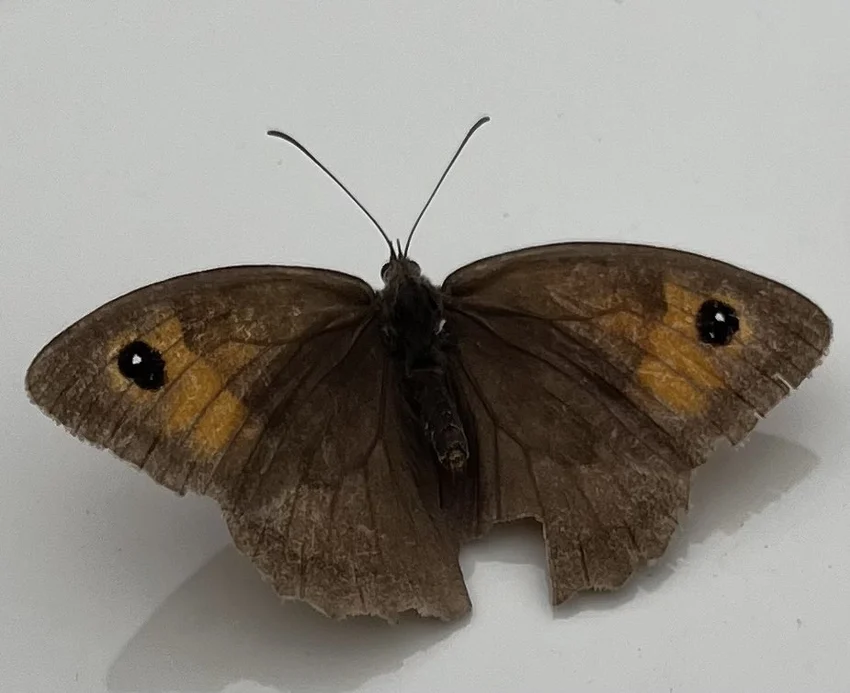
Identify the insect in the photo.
Maniola jurtina
